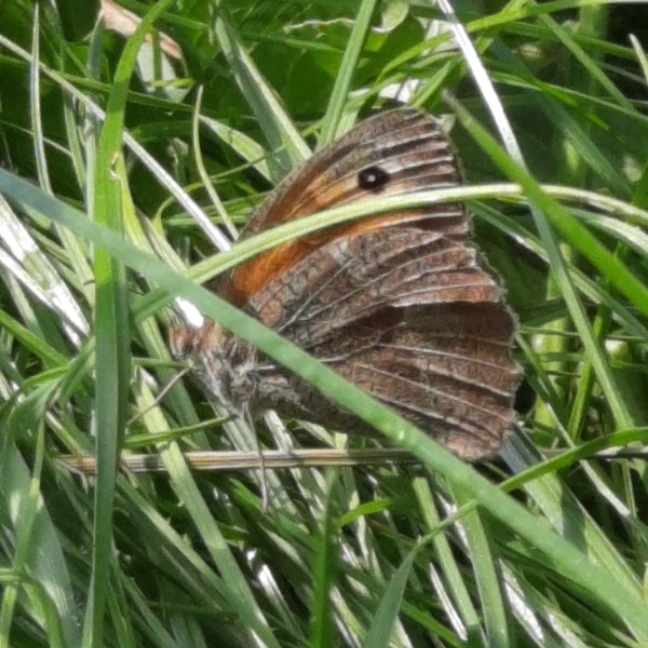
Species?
Maniola jurtina
